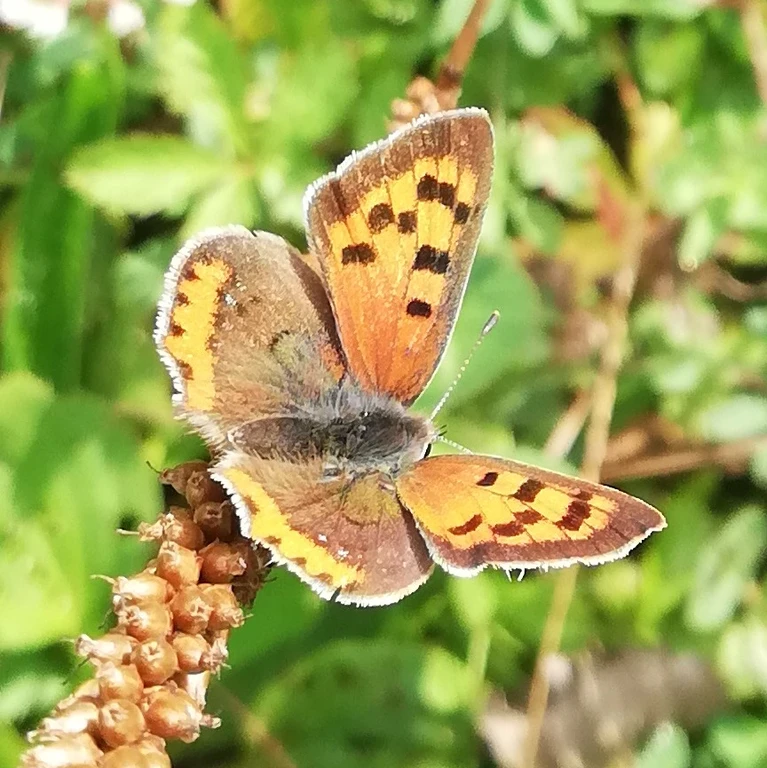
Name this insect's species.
Lycaena phlaeas
